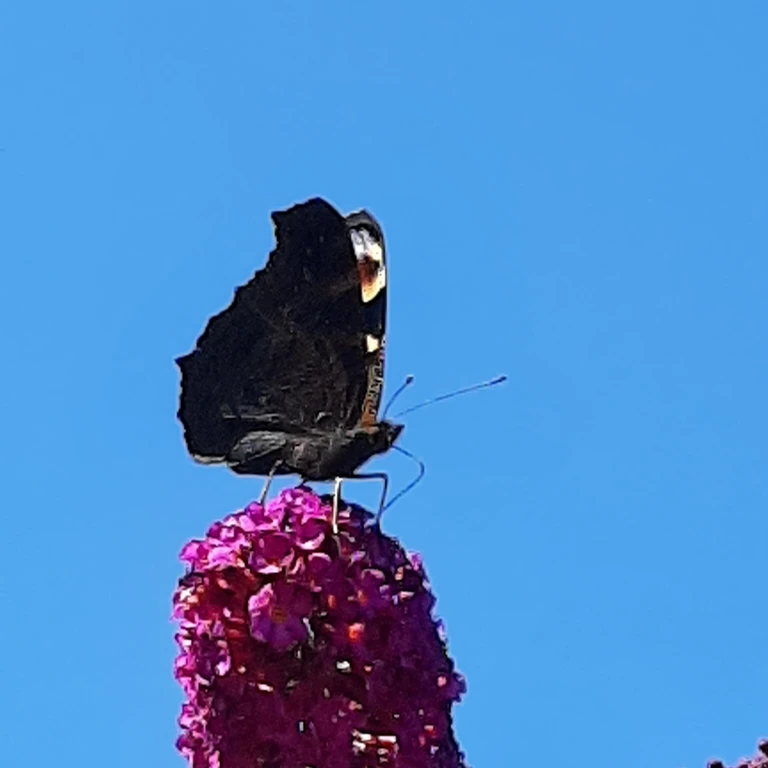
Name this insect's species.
Aglais io
